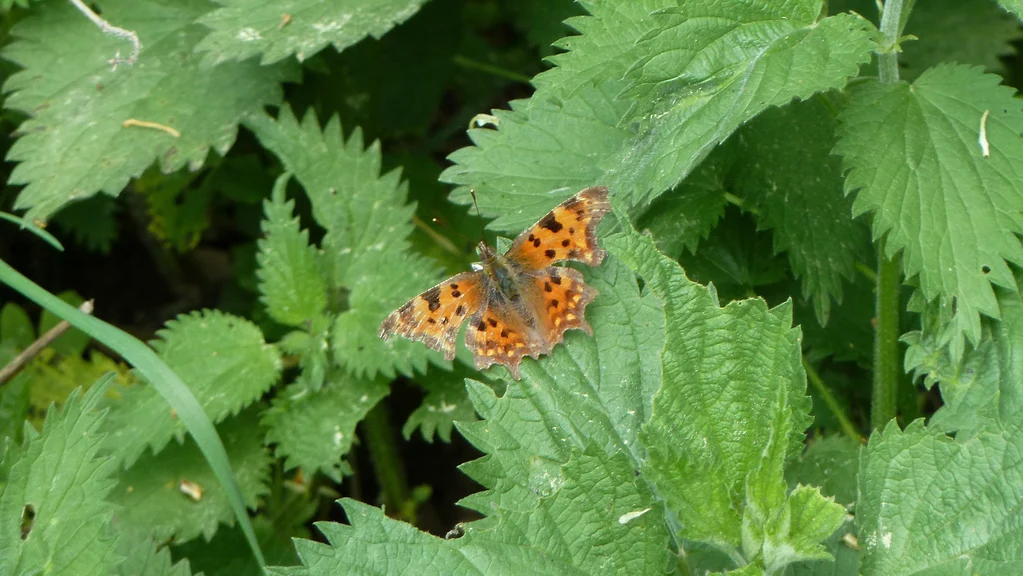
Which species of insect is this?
Polygonia c-album
